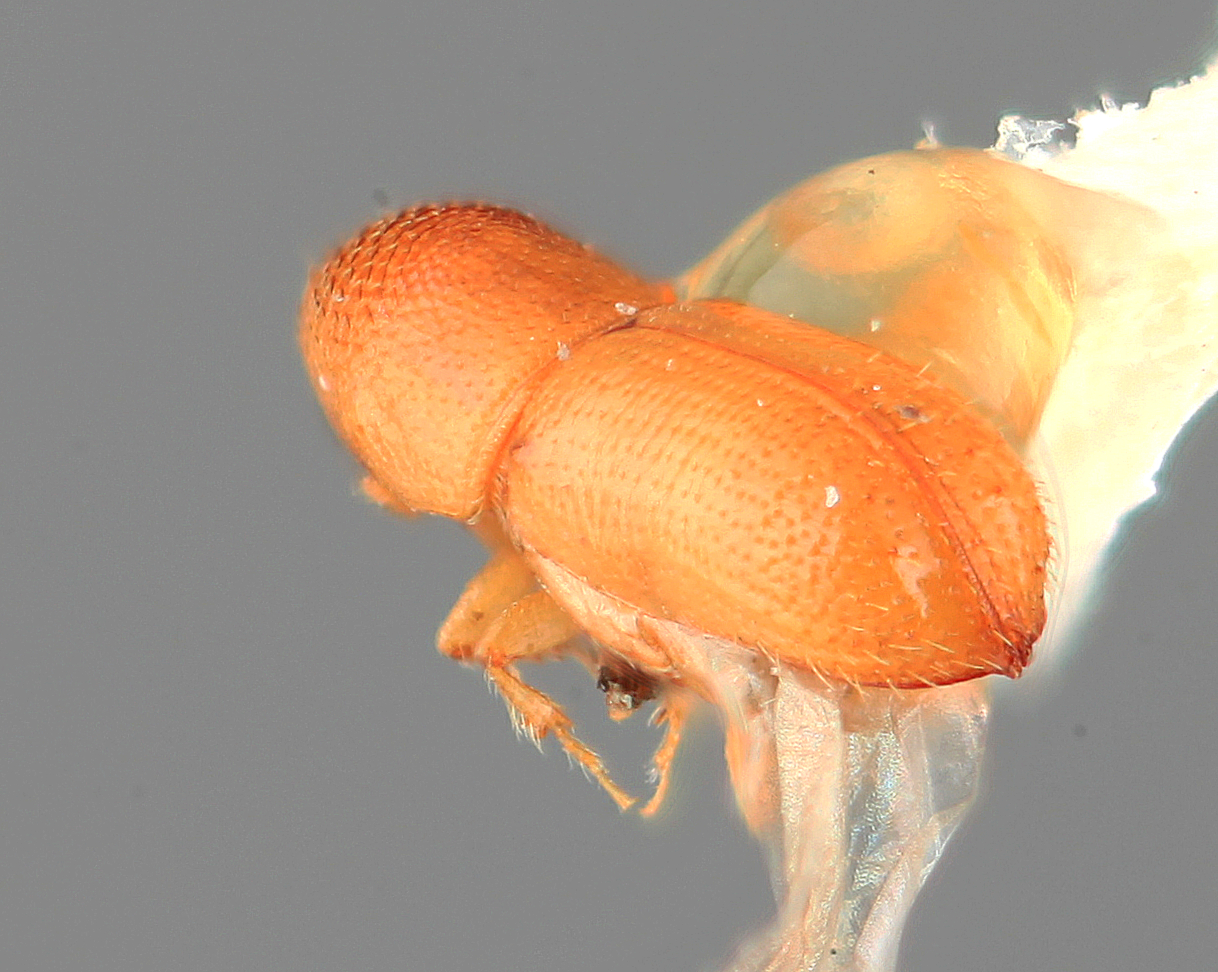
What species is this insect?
Pityophthorus vesculus
